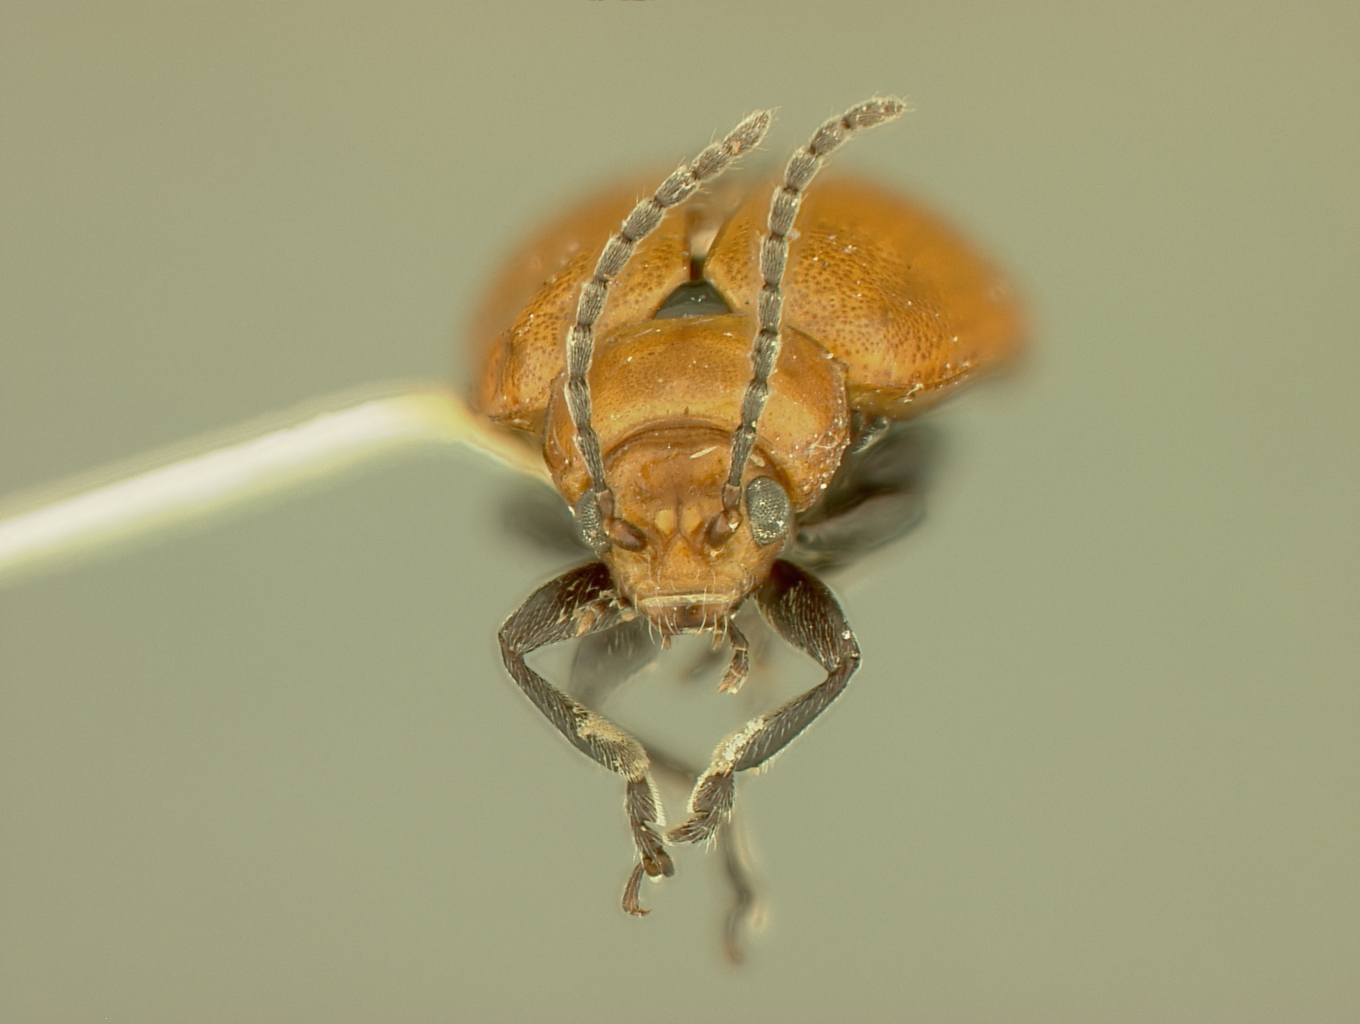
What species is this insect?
Strabala ambulans
